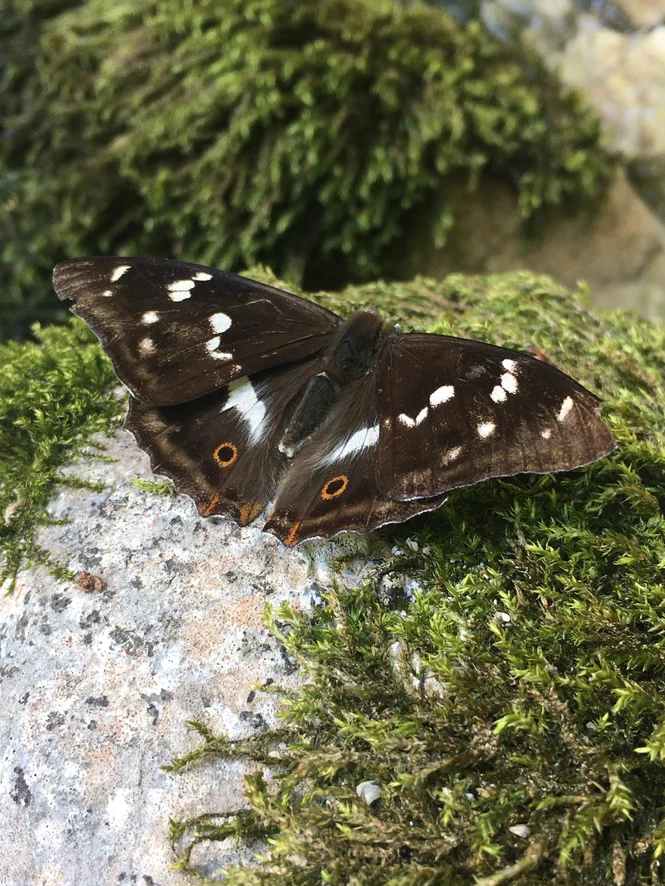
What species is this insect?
Apatura iris
